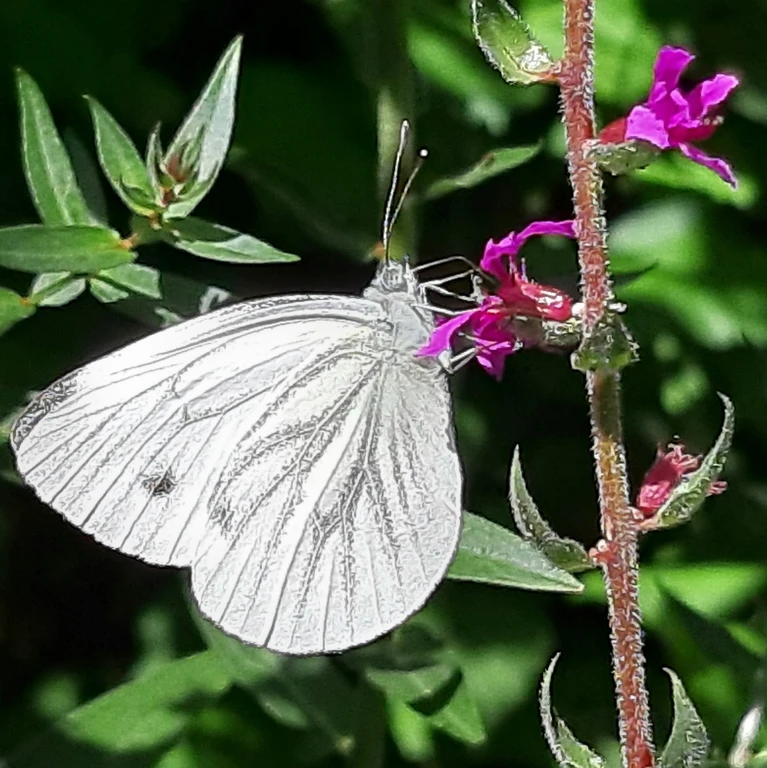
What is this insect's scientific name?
Pieris napi
